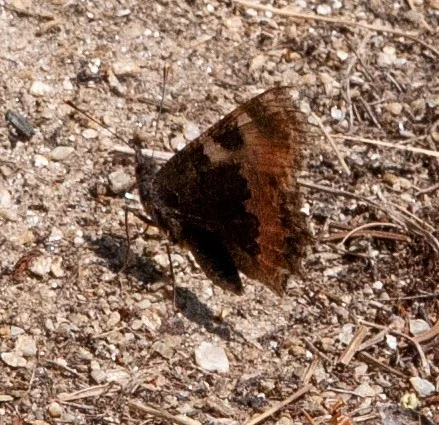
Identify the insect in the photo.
Aglais urticae
